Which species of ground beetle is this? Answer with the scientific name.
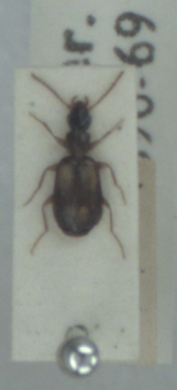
Calodromius spilotus
